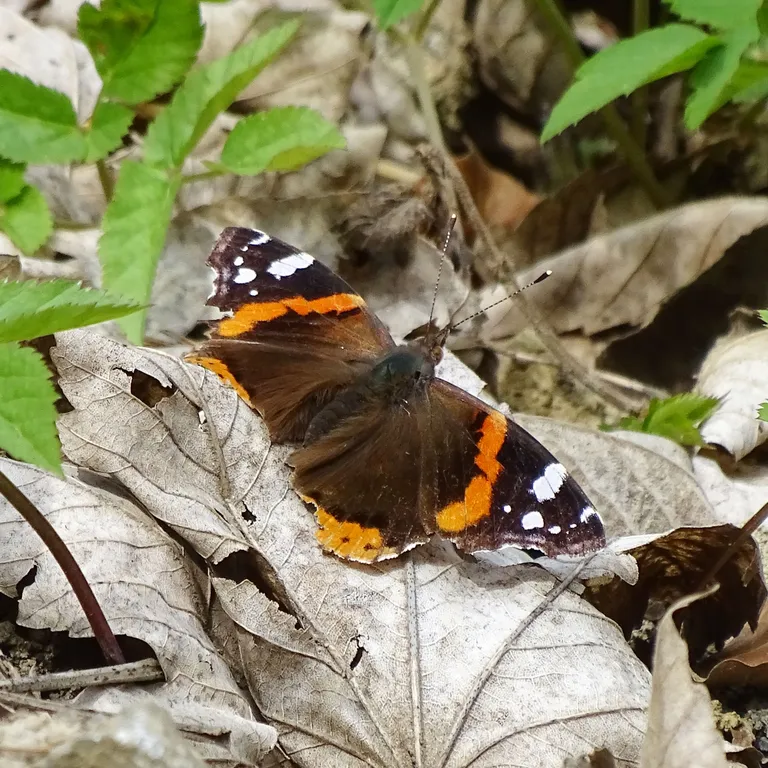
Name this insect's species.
Vanessa atalanta
